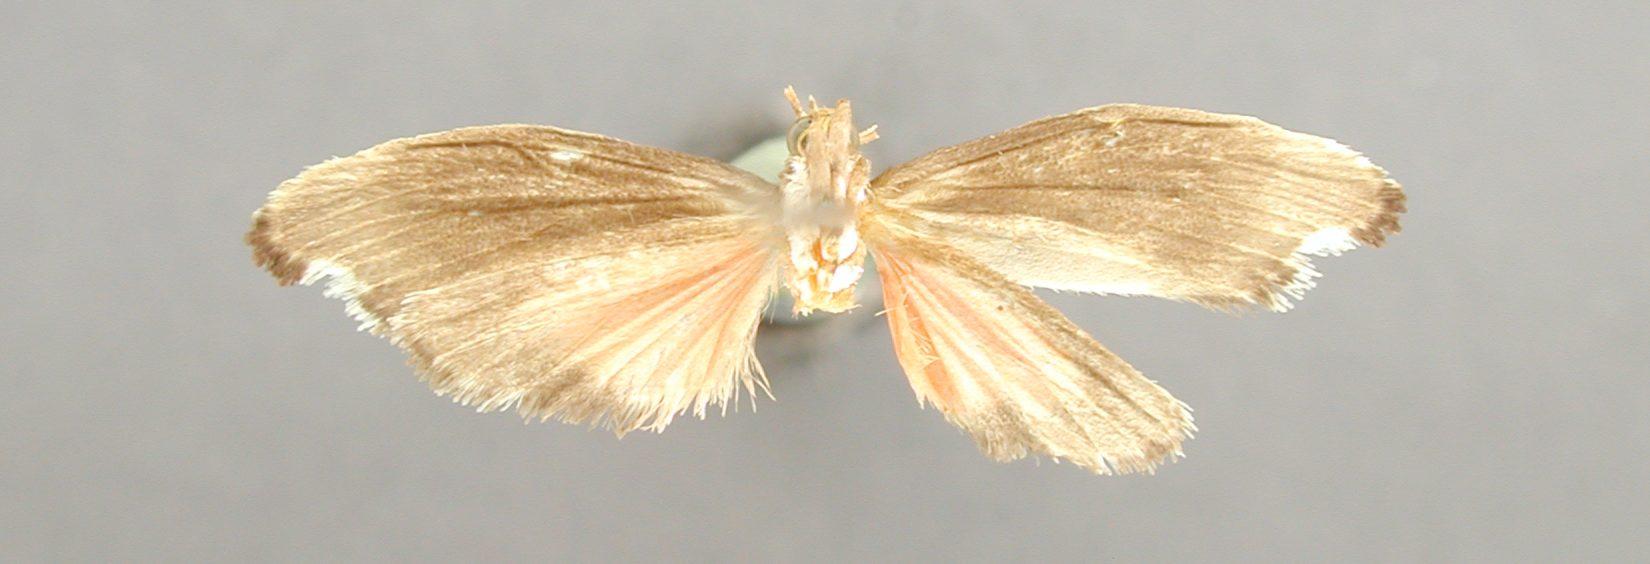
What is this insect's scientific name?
Dolichesia falsimonia
